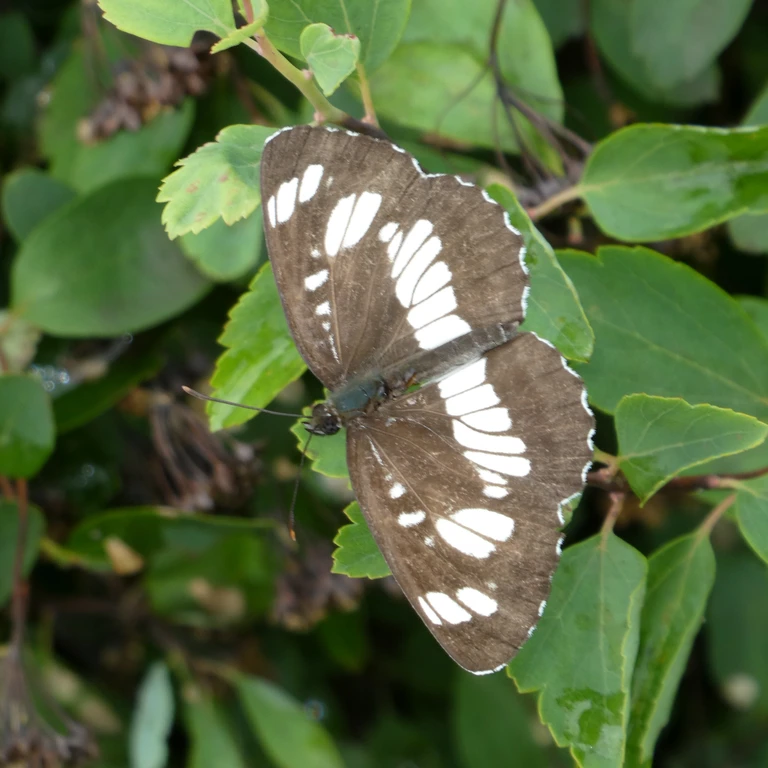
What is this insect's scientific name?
Neptis rivularis
